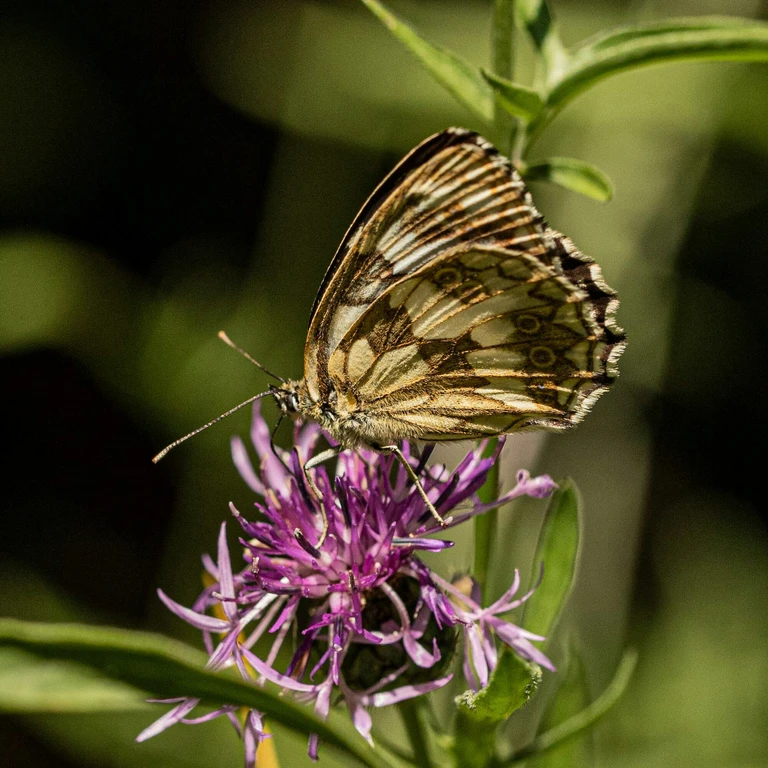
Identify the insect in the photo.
Melanargia galathea
